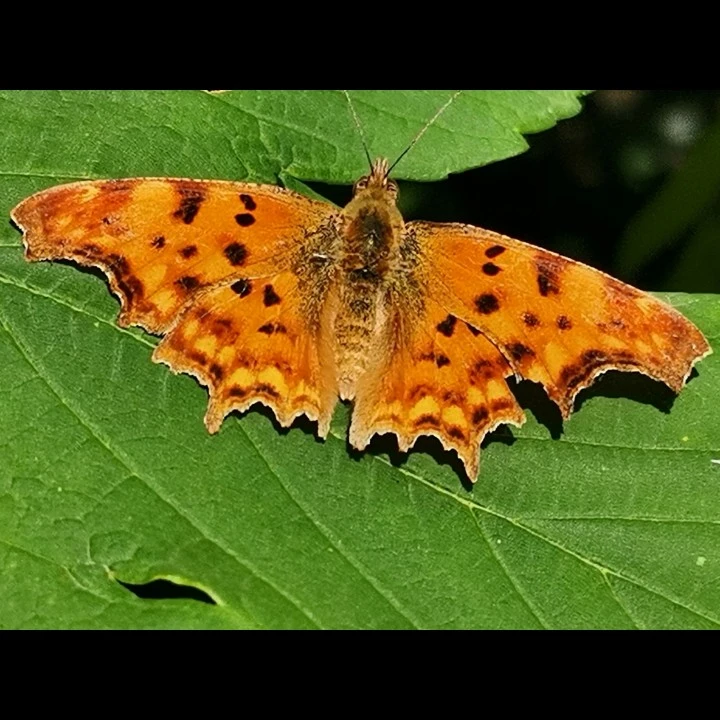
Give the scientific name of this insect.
Polygonia c-album
